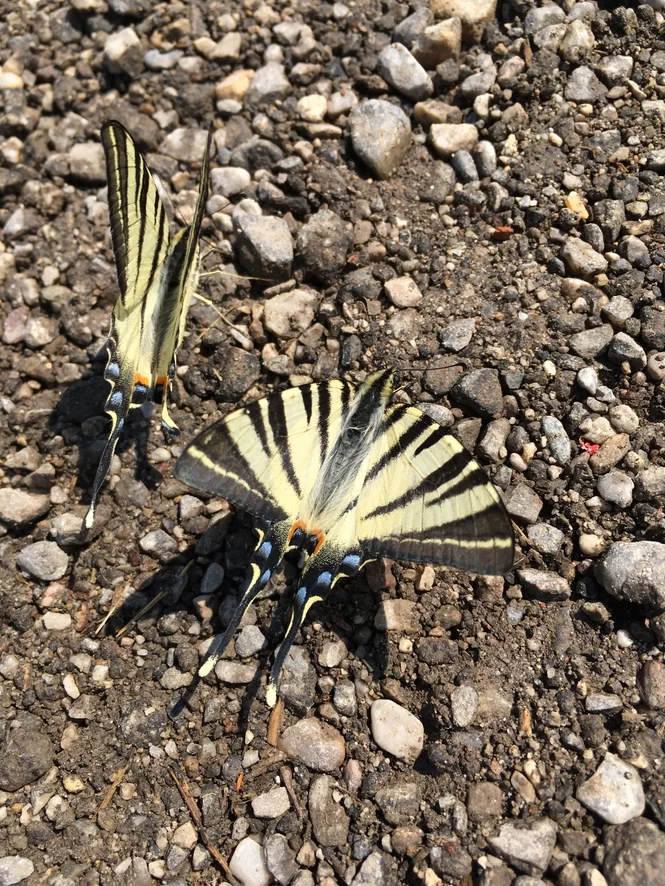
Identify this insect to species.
Iphiclides podalirius
